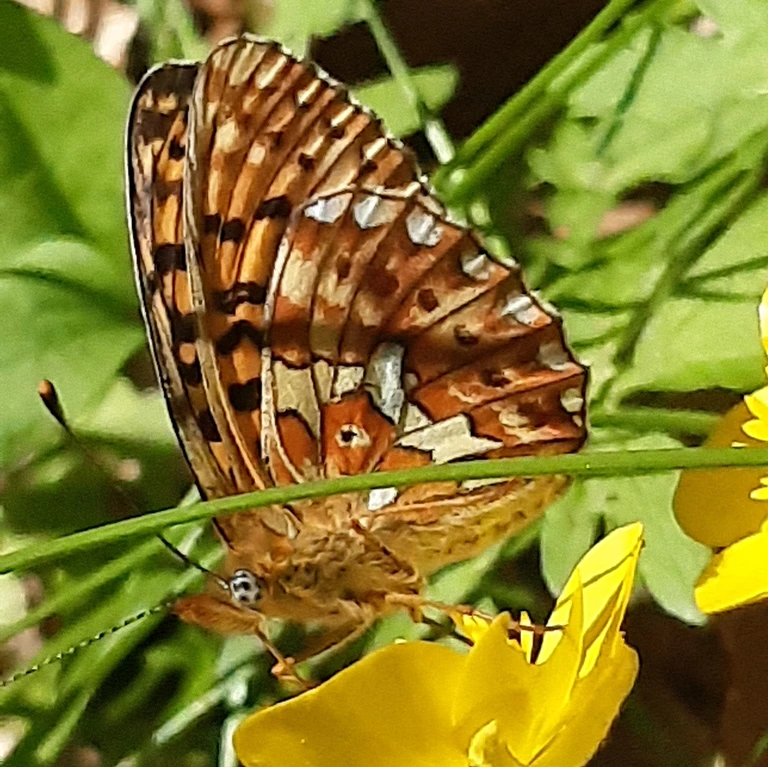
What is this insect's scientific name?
Boloria euphrosyne (also Clossiana euphrosyne)
